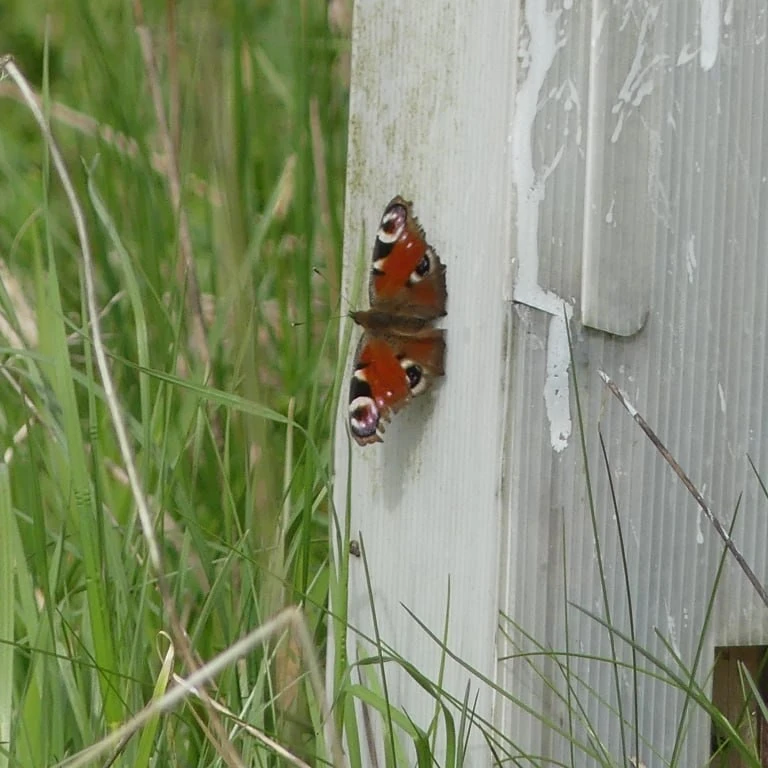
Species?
Aglais io
